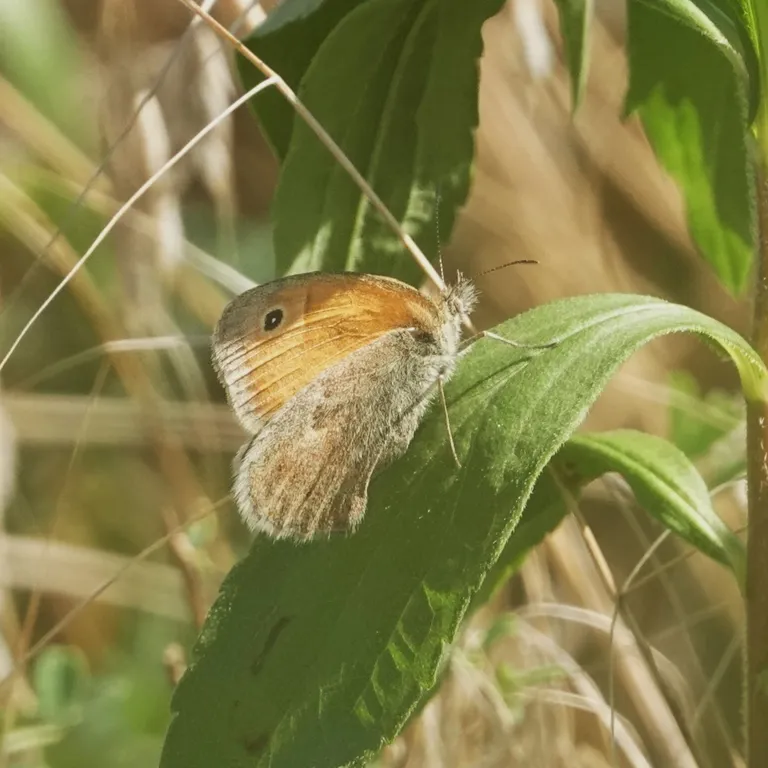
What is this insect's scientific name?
Coenonympha pamphilus
